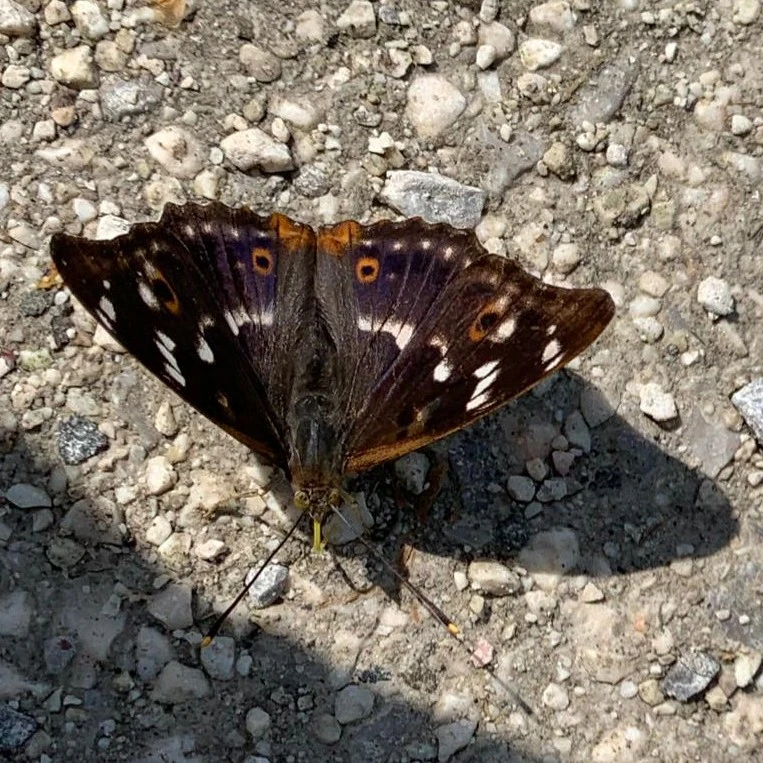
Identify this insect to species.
Apatura ilia
